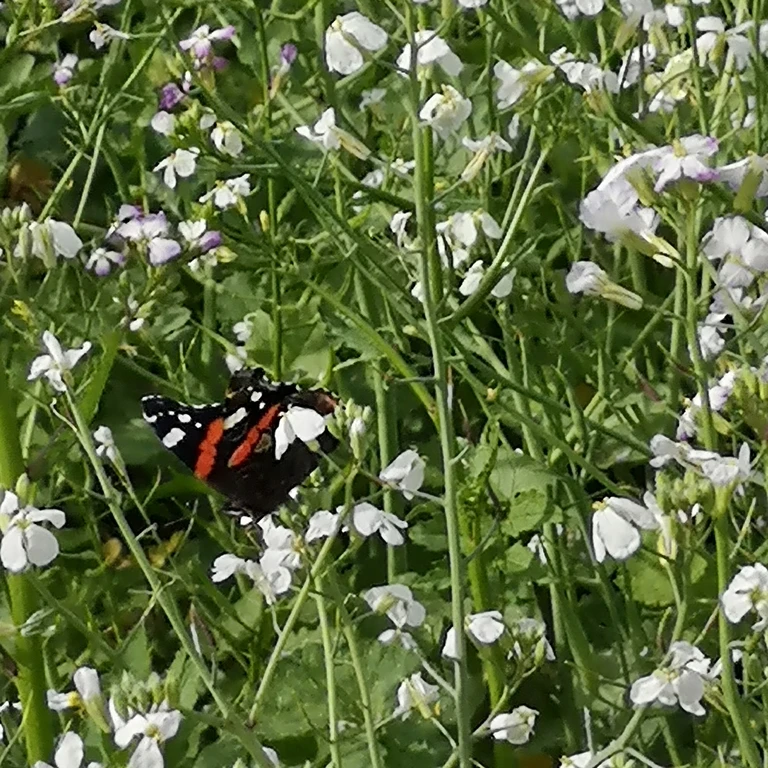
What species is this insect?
Vanessa atalanta
